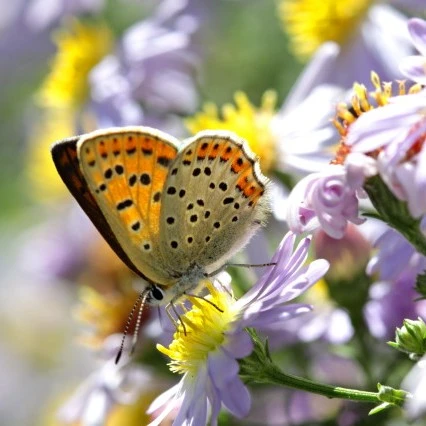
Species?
Lycaena tityrus (also Loweia tityrus)
